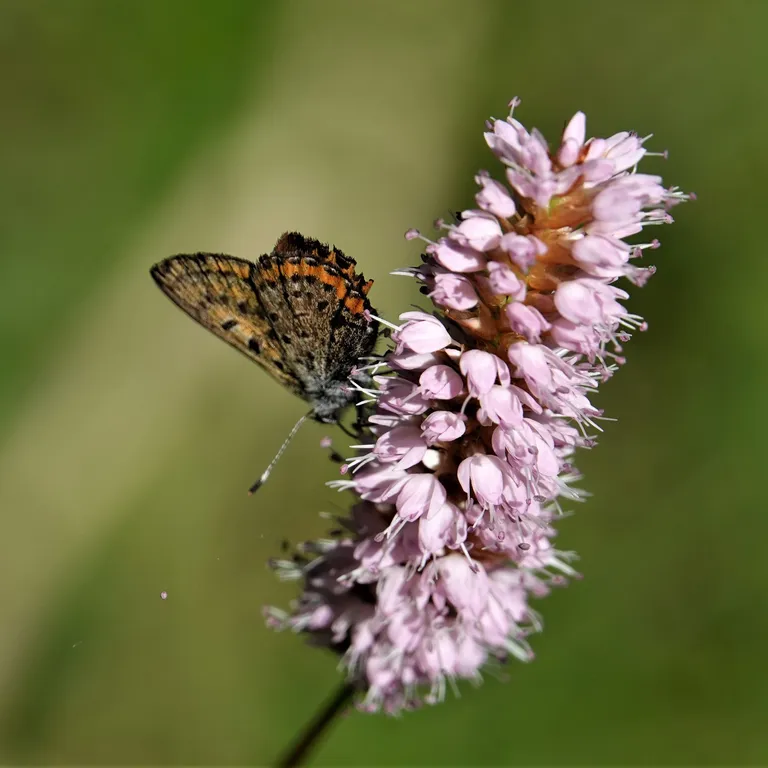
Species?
Lycaena helle (also Helleia helle)
